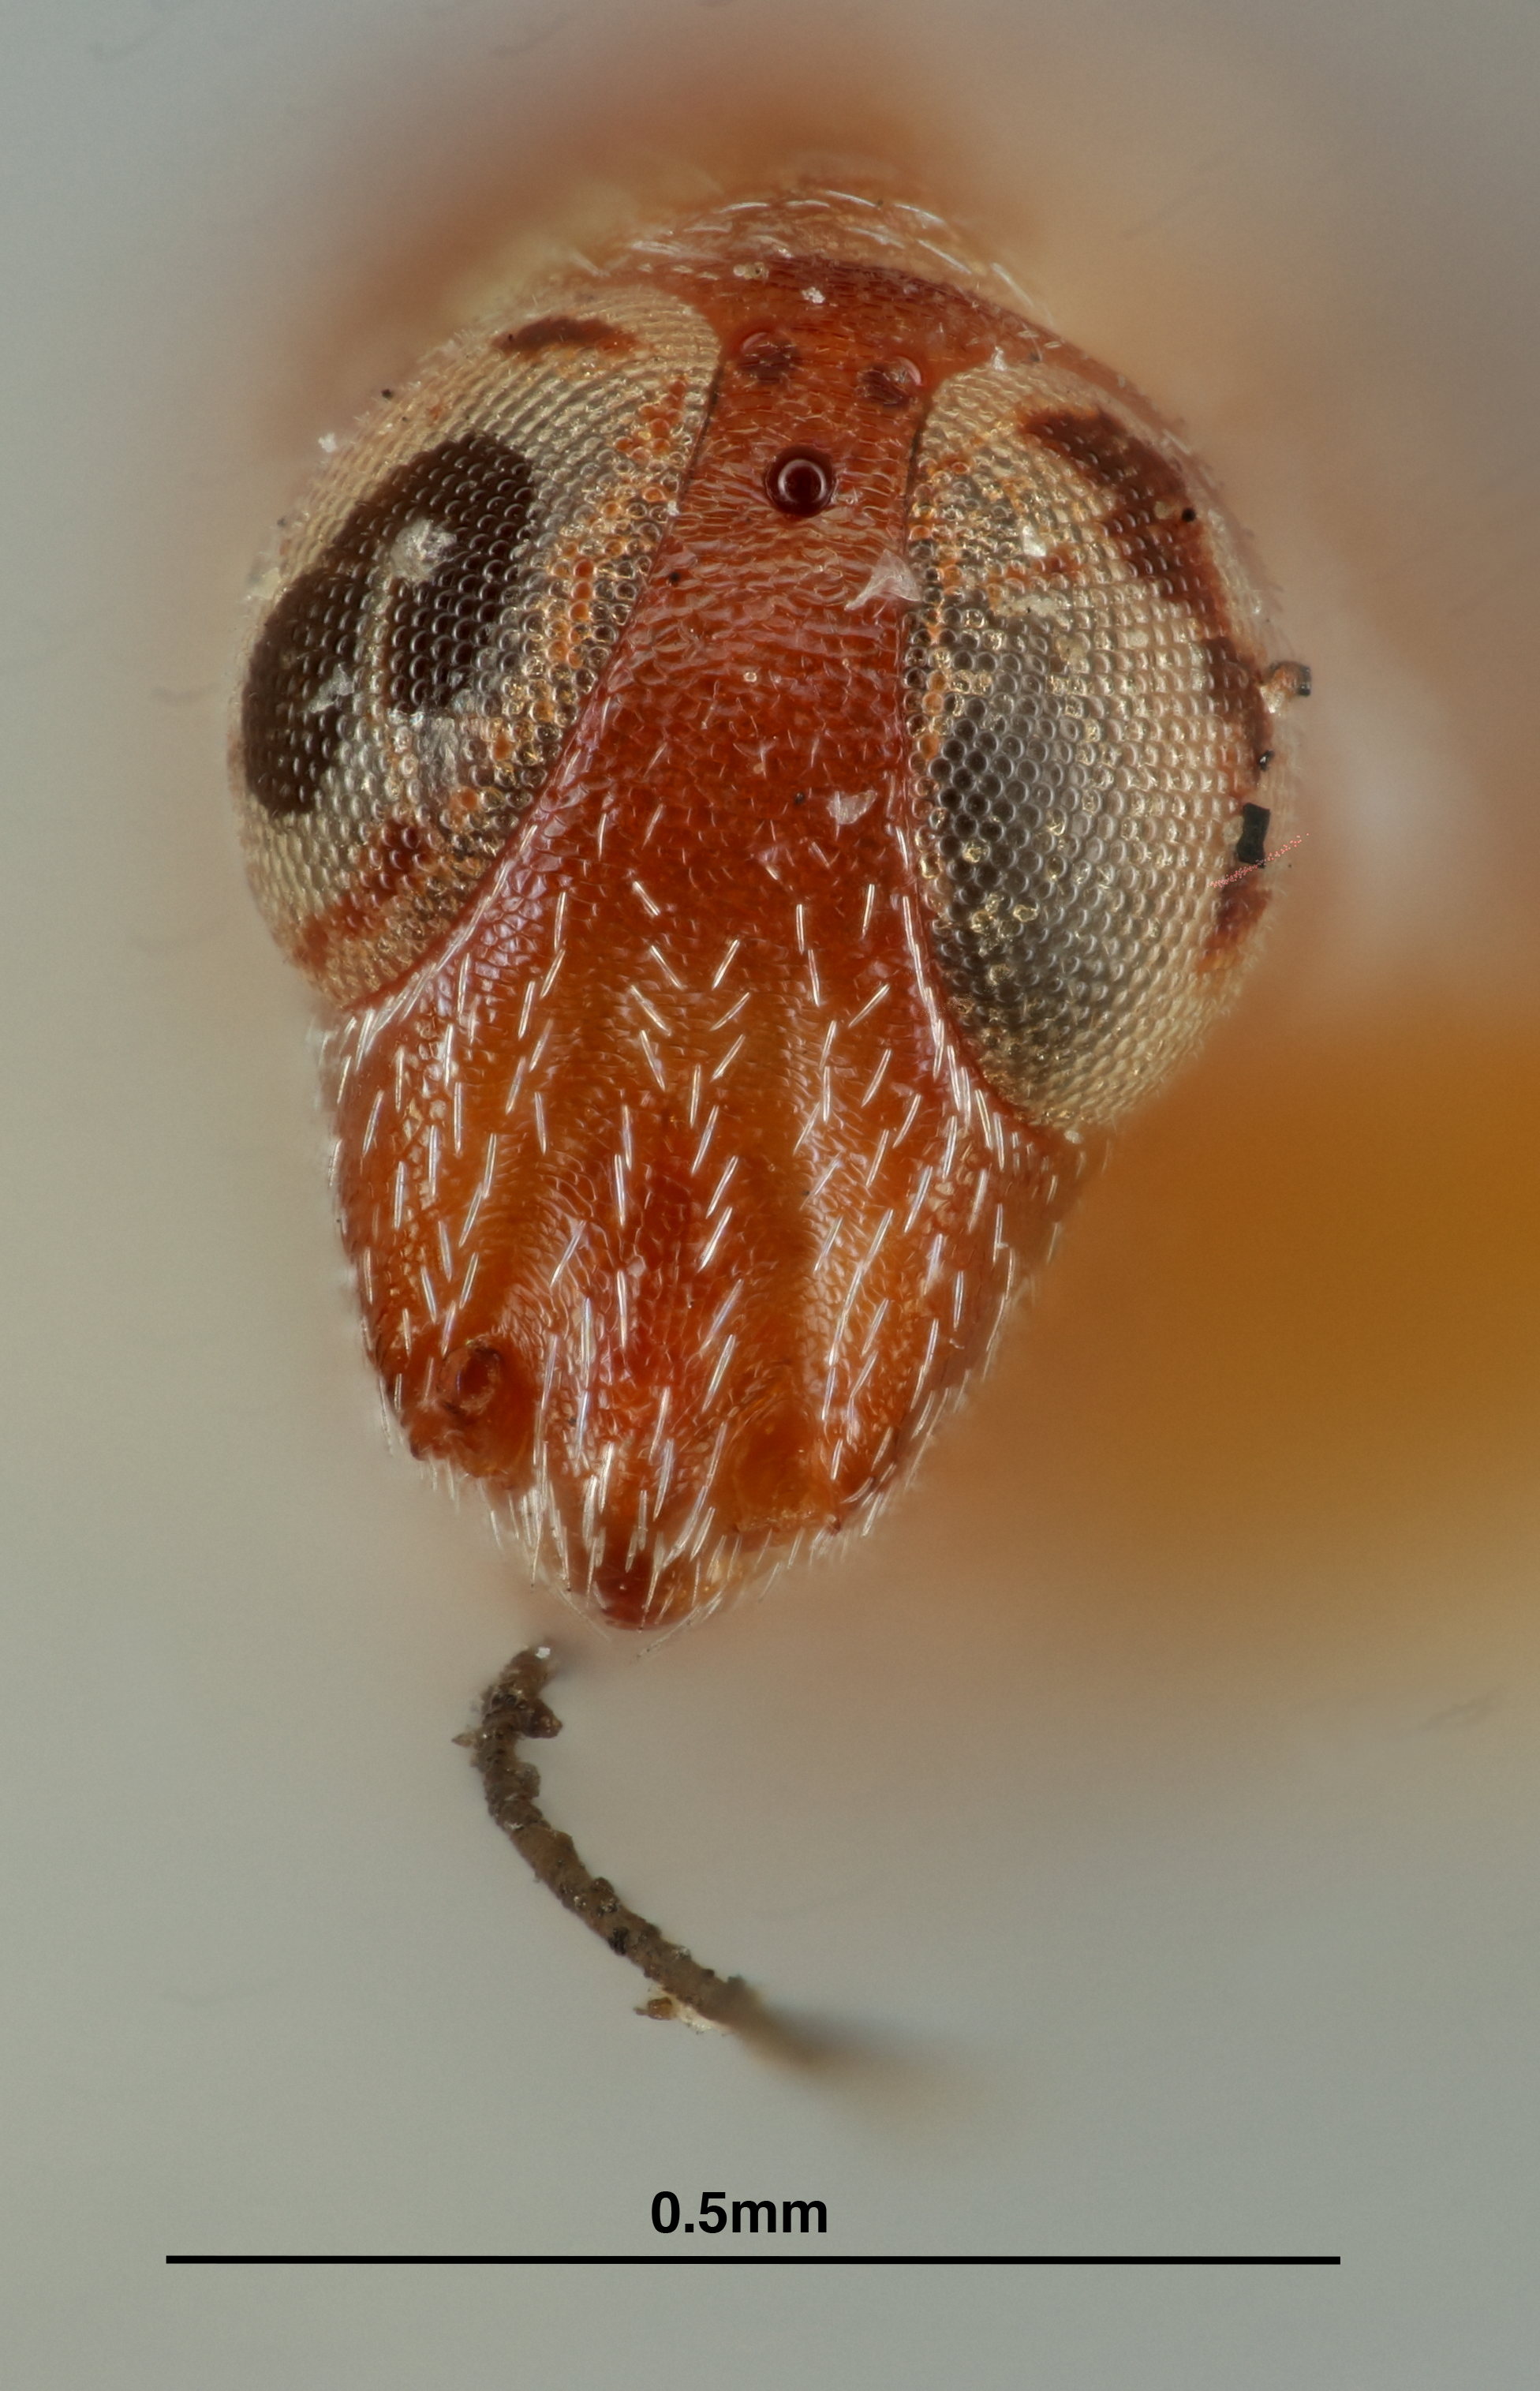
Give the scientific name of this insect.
Anusia neomexicana
